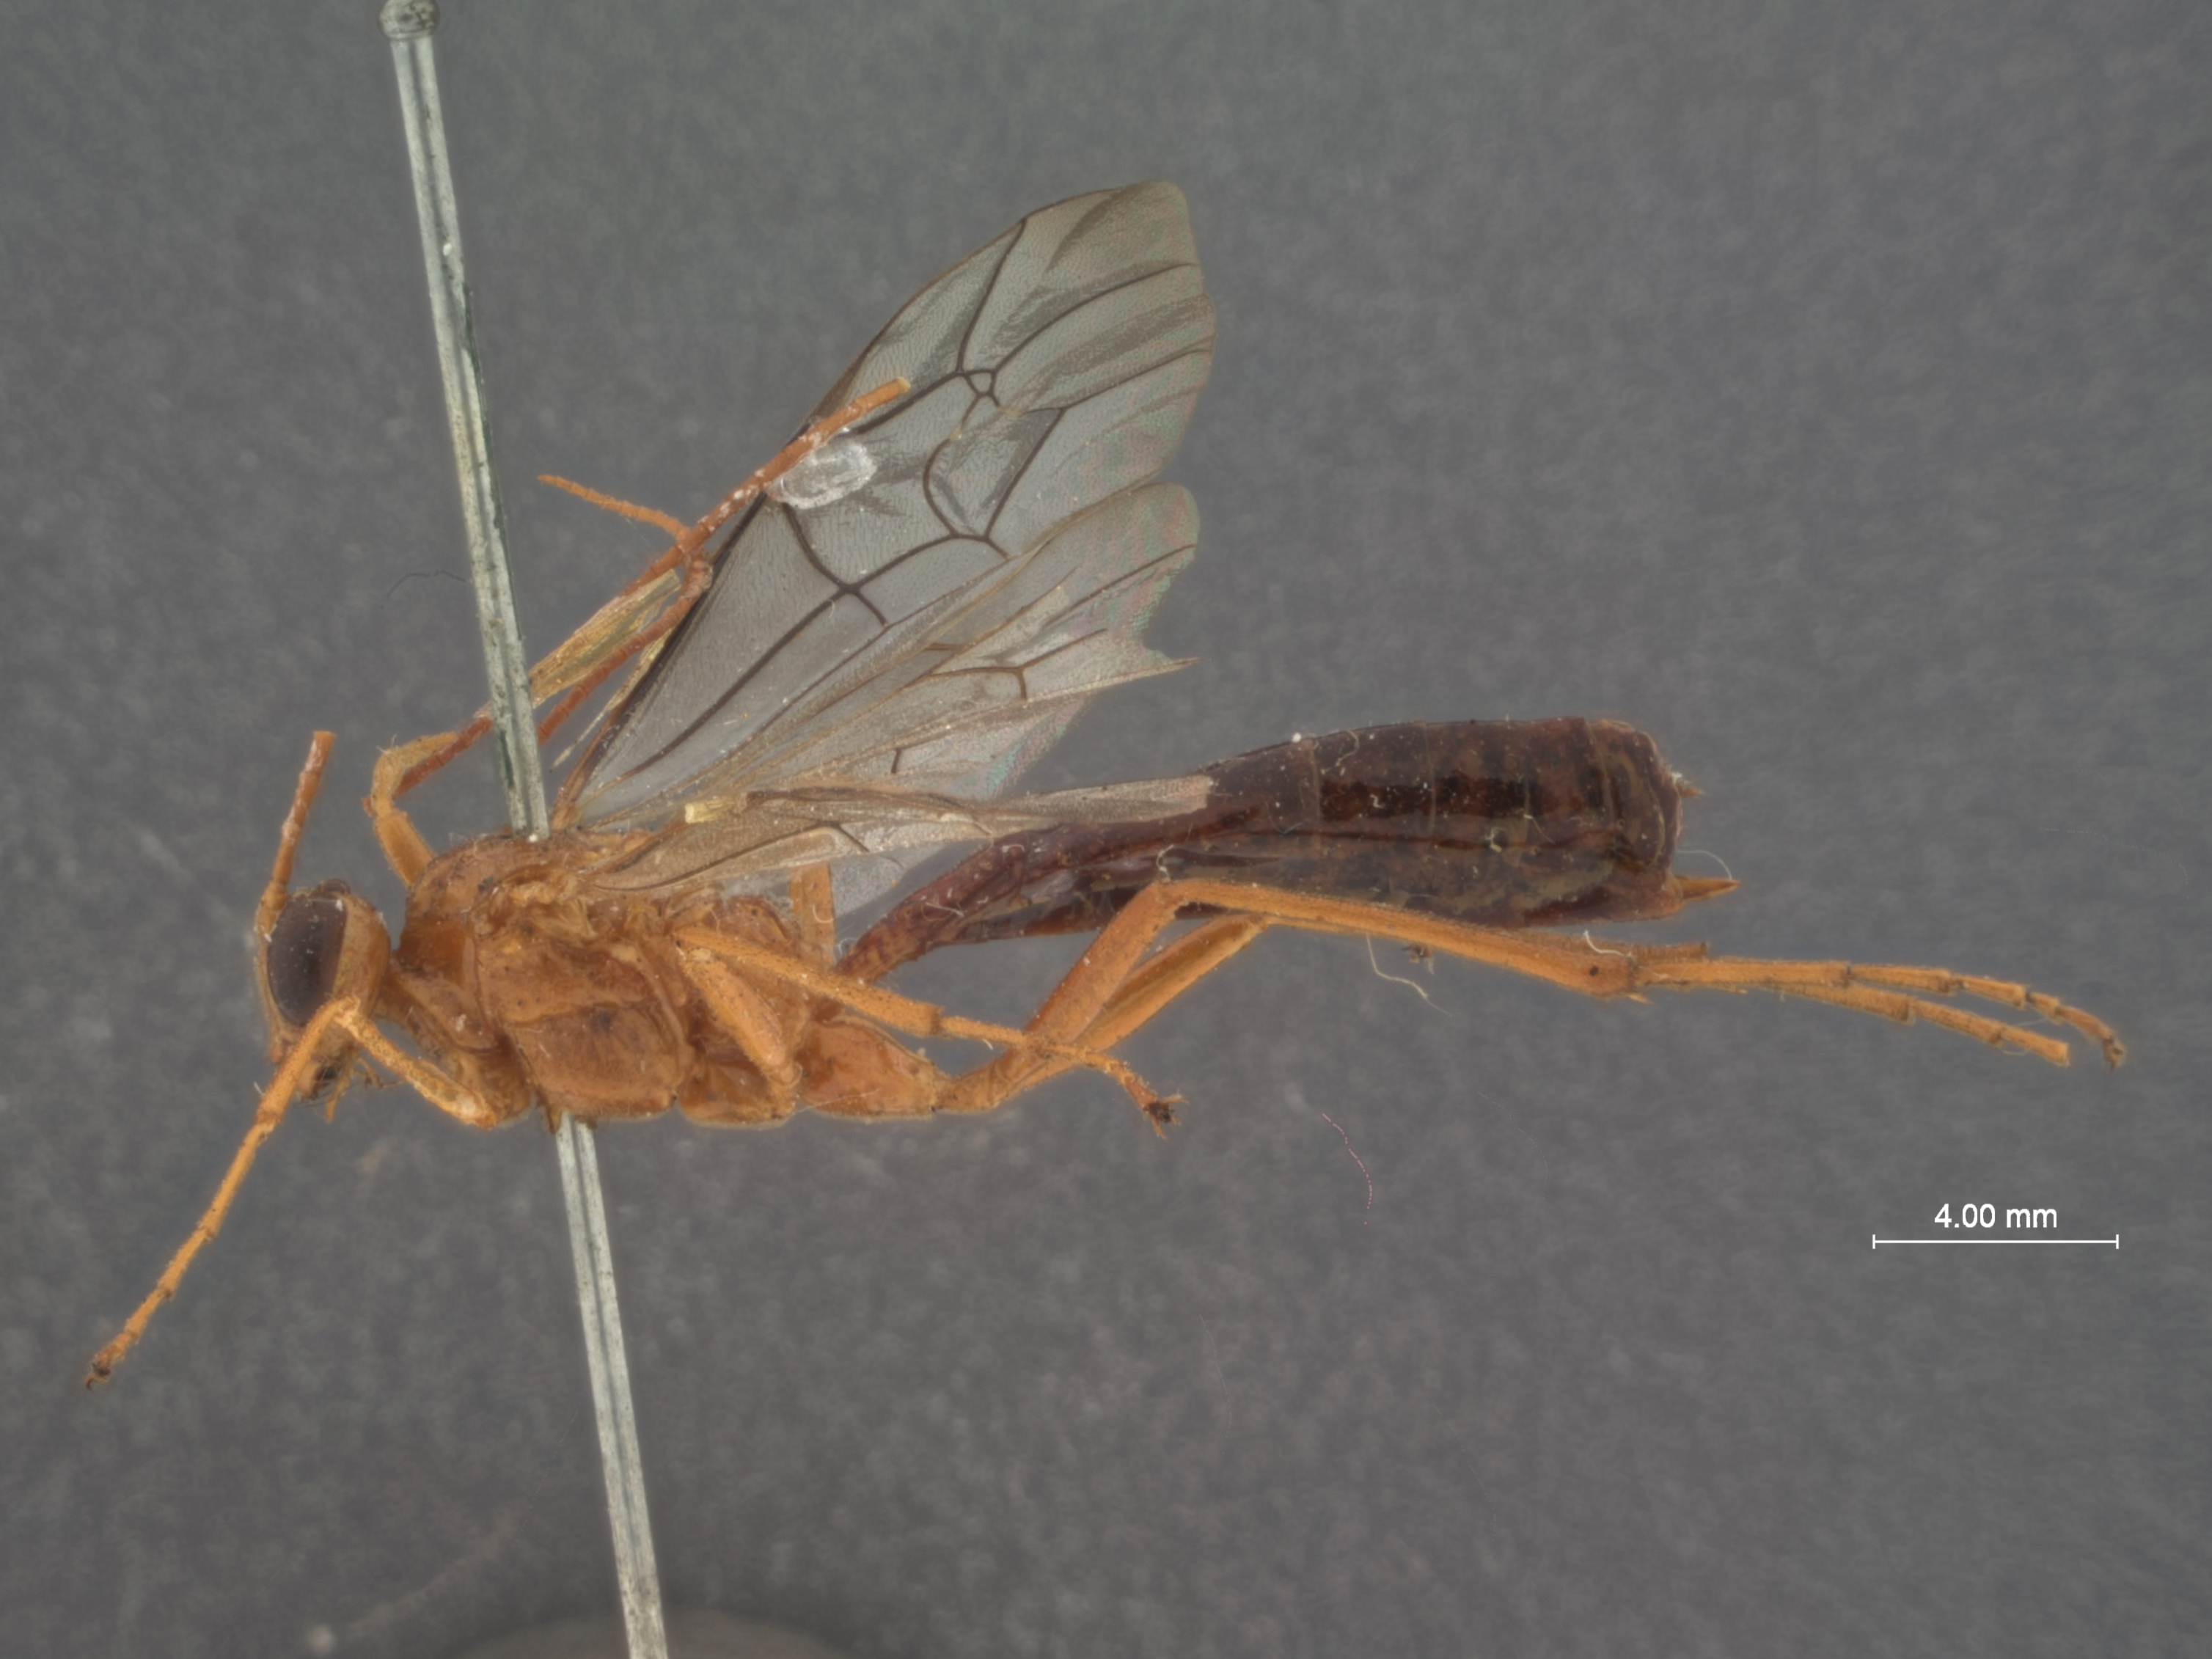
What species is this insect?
Hypopheltes pergae
